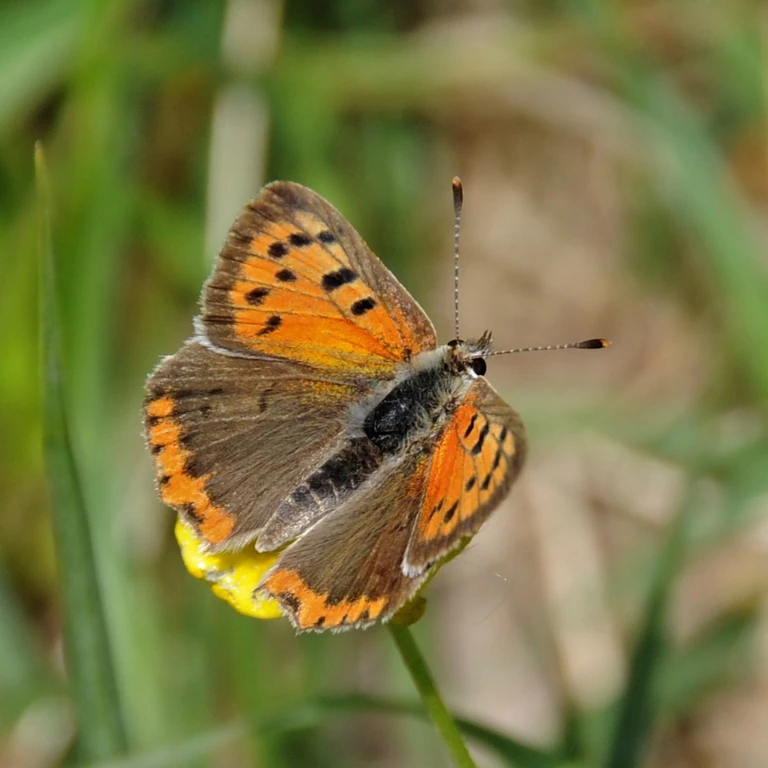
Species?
Lycaena phlaeas
